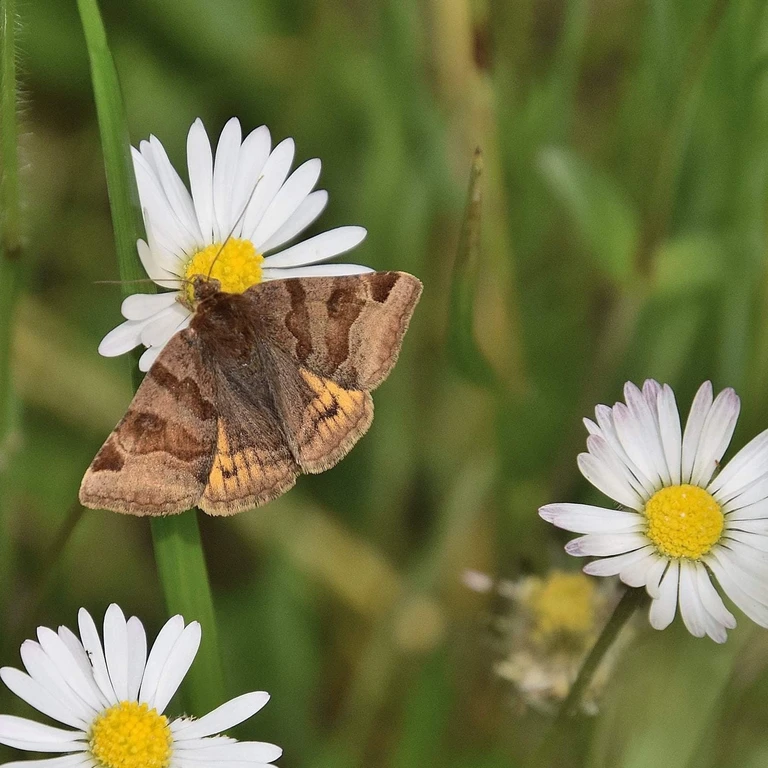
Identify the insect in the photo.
Euclidia glyphica
